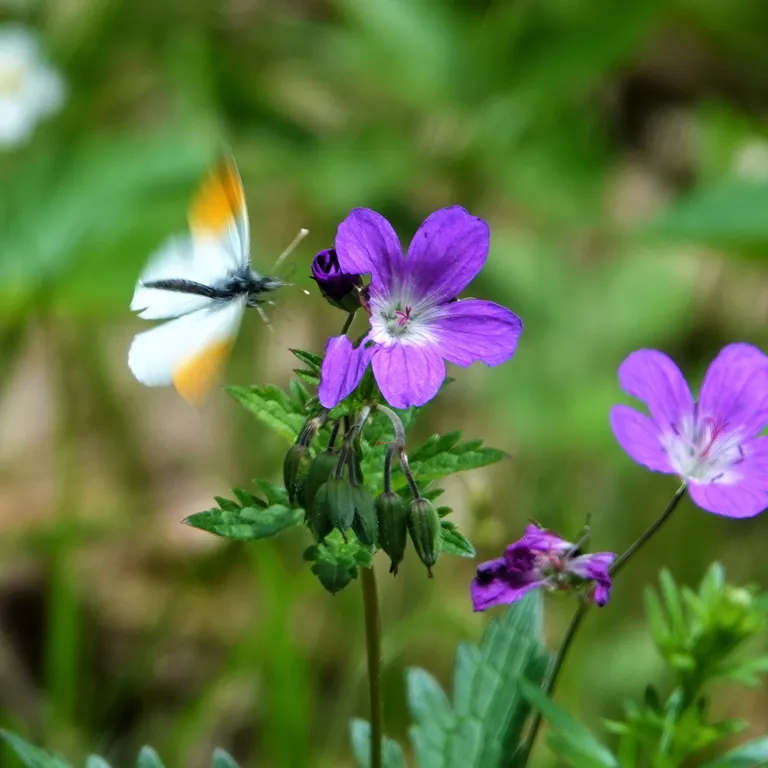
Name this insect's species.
Anthocharis cardamines
